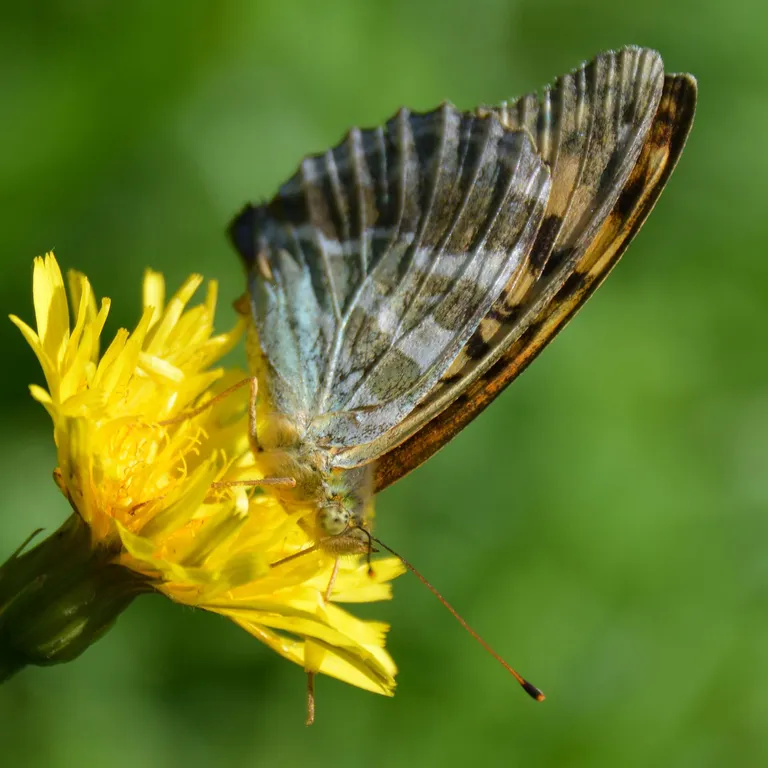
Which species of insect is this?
Argynnis paphia
